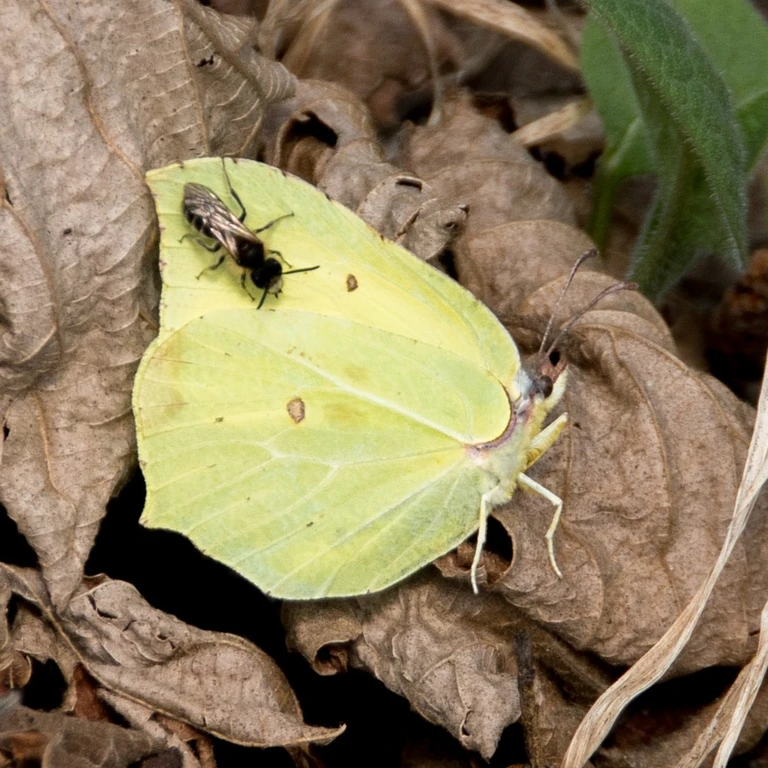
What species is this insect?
Gonepteryx rhamni
